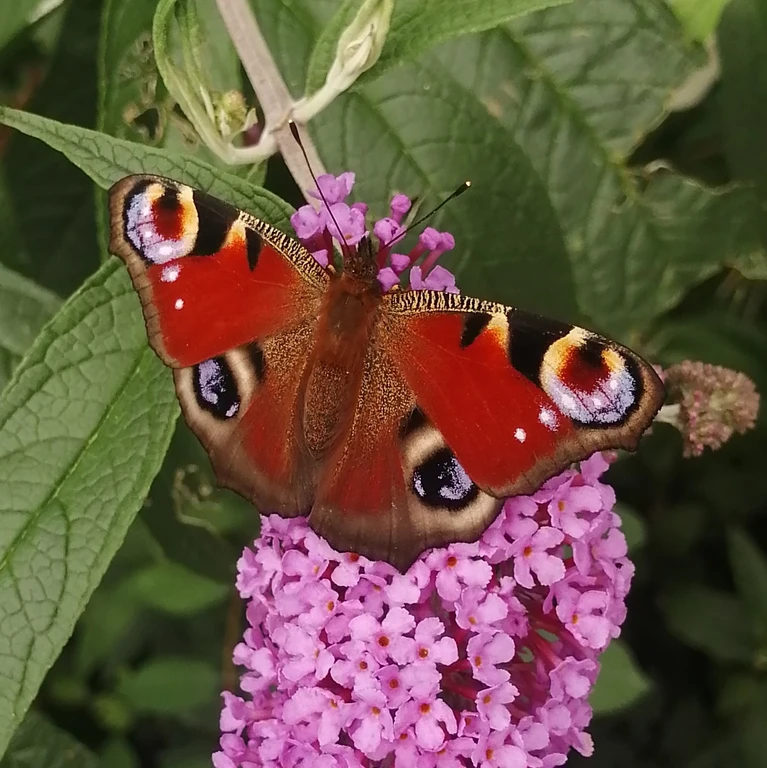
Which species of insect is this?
Aglais io
